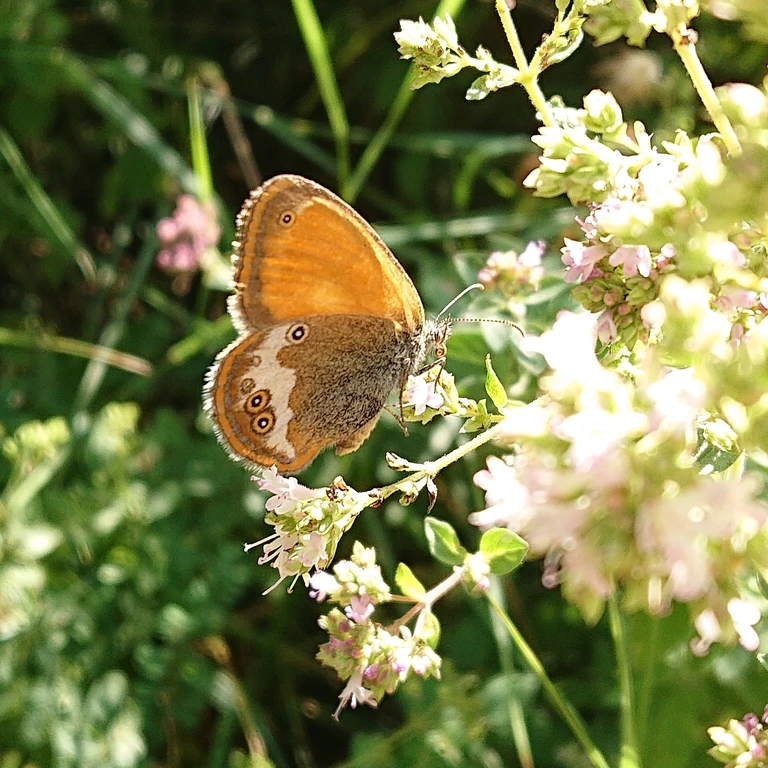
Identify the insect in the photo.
Coenonympha arcania
